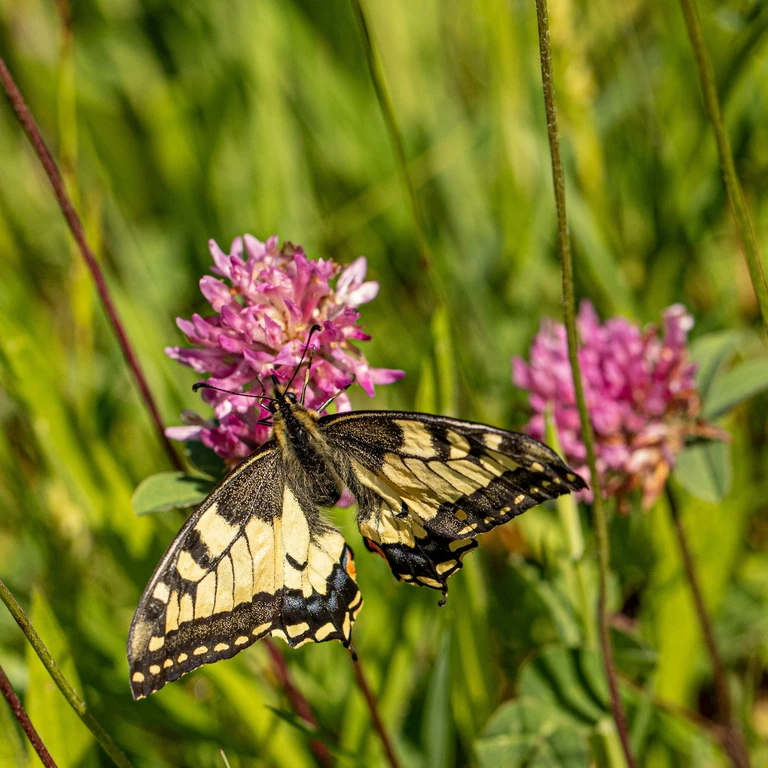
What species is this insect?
Papilio machaon
